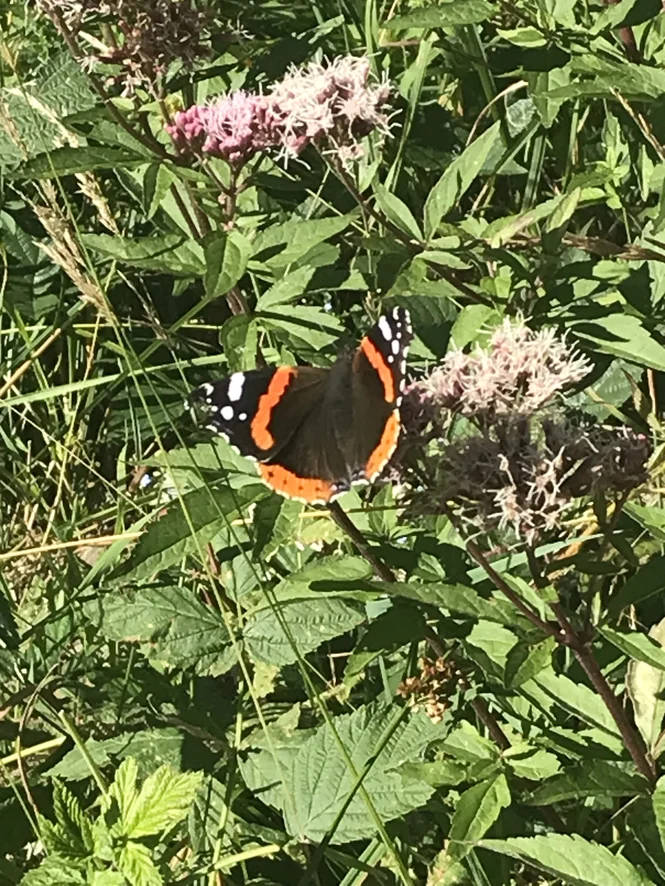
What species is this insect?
Vanessa atalanta
